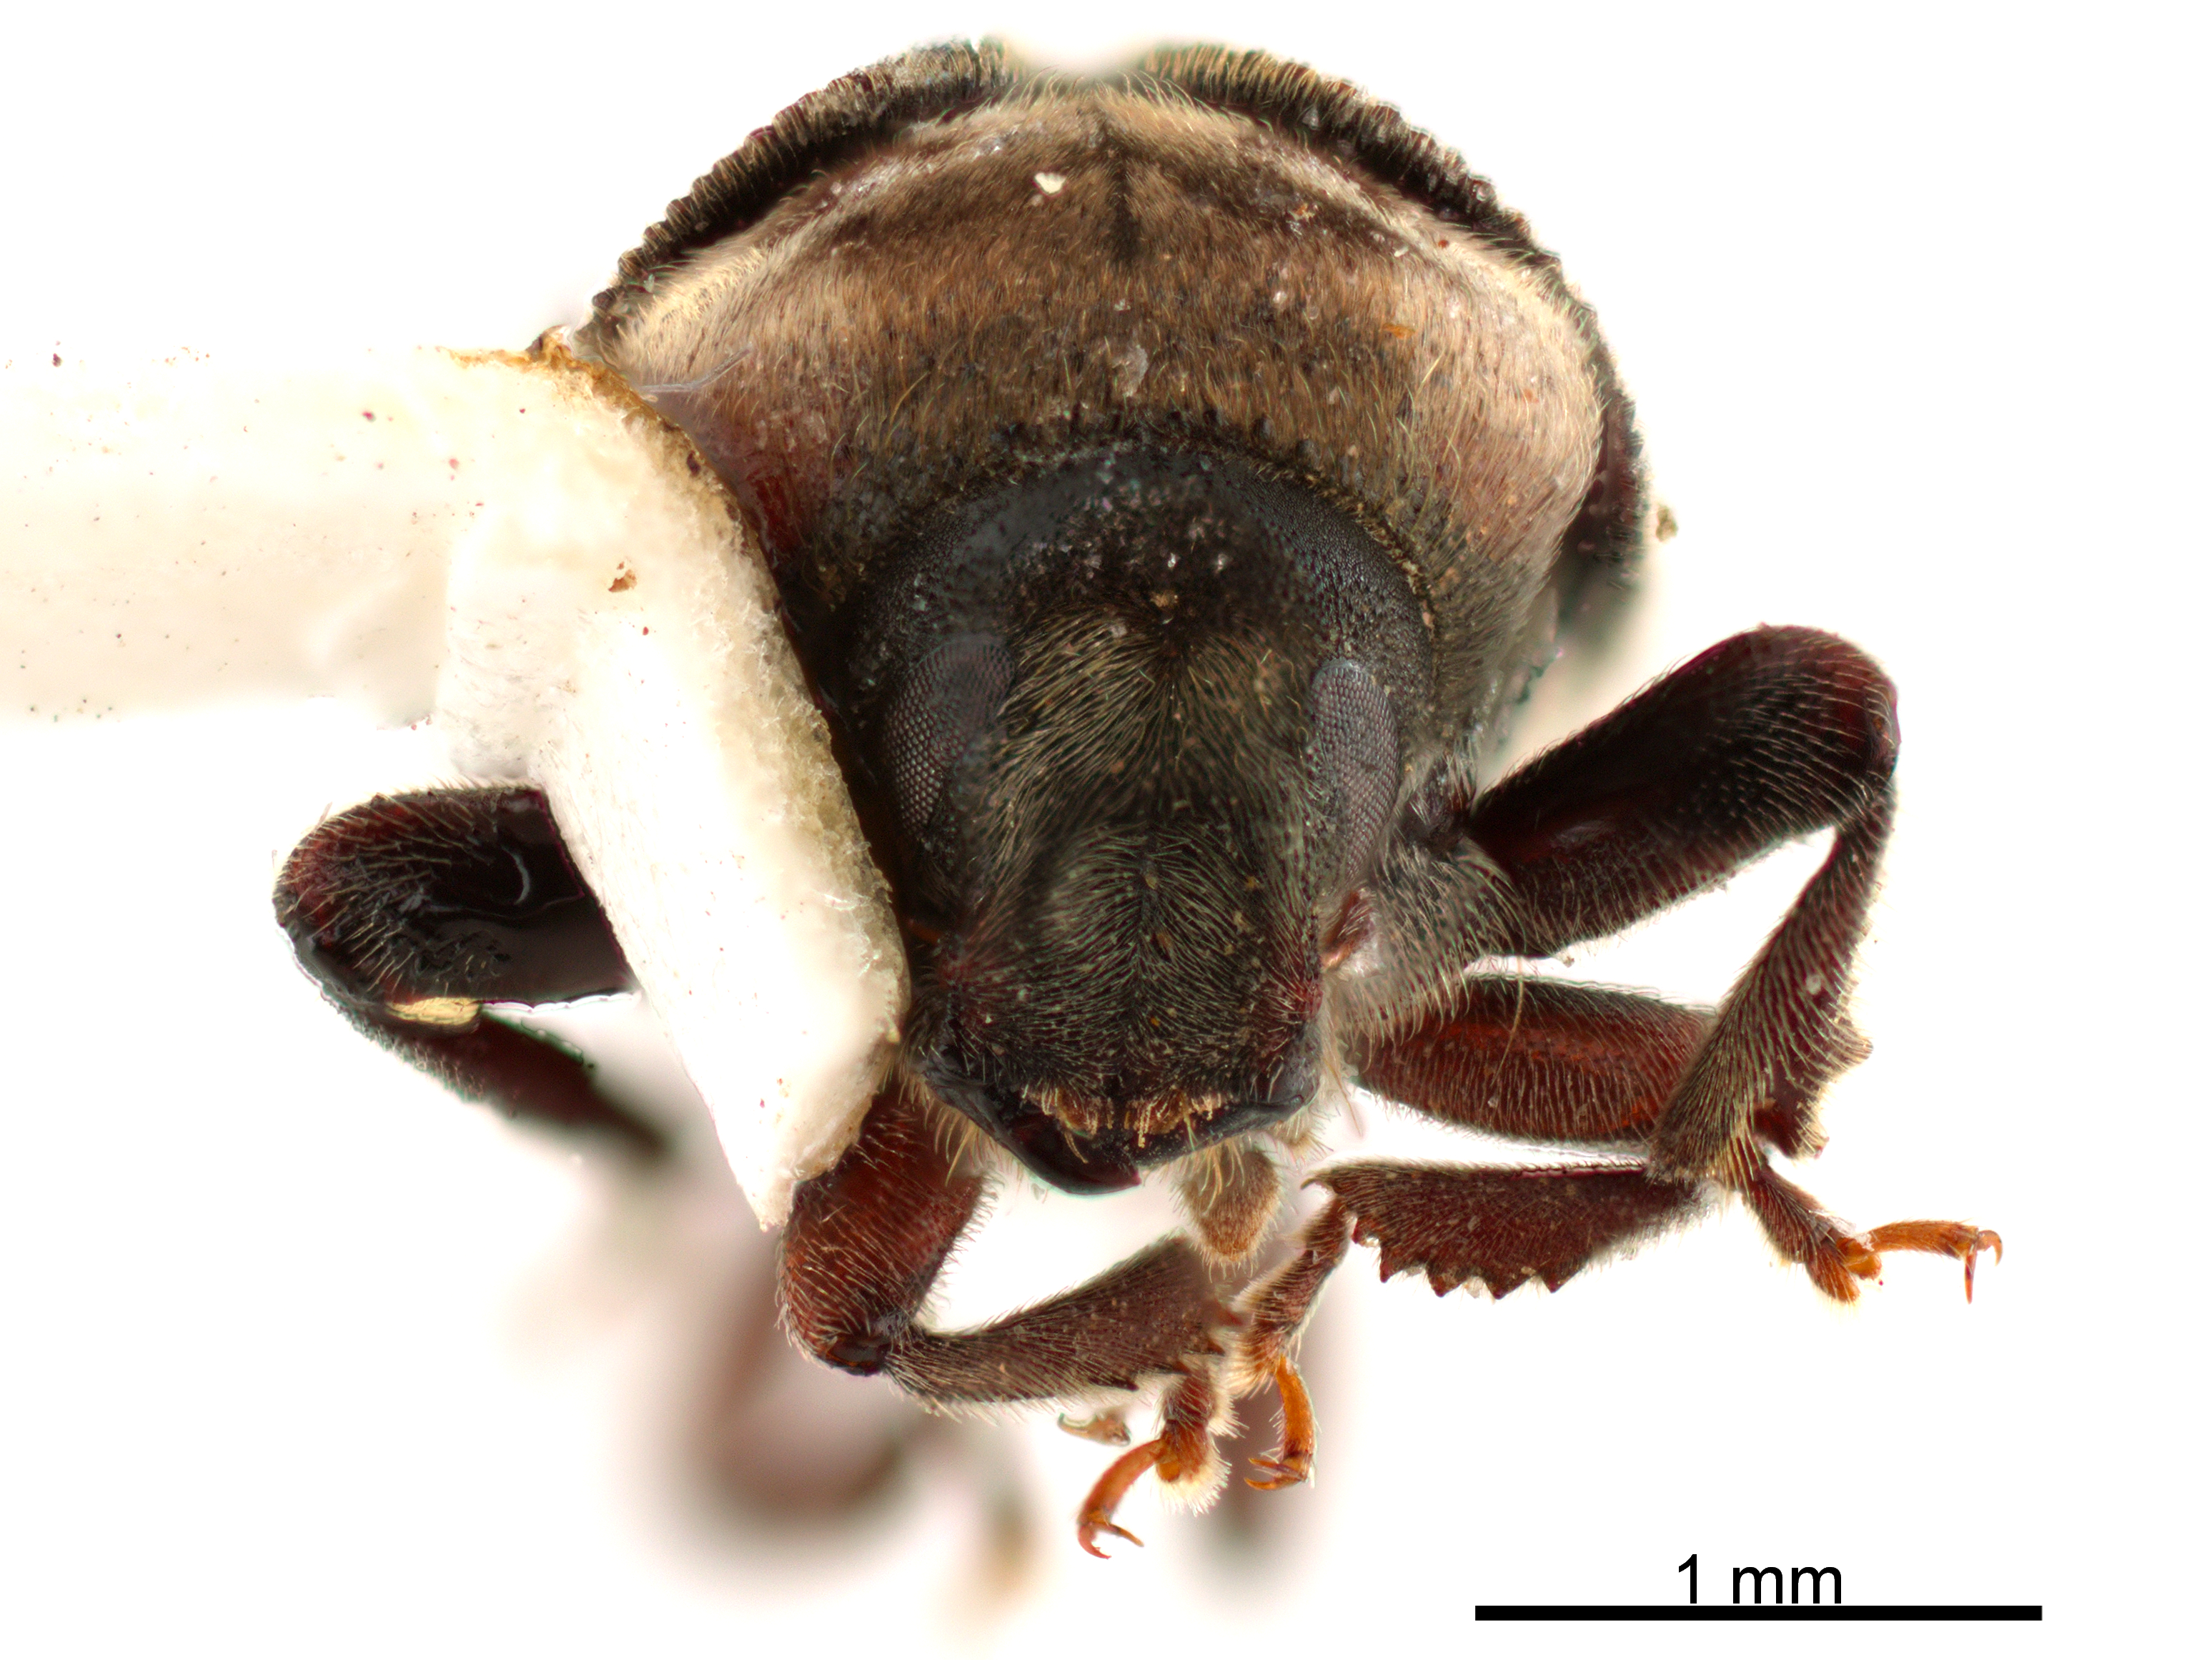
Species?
Aricerus eichhoffi
